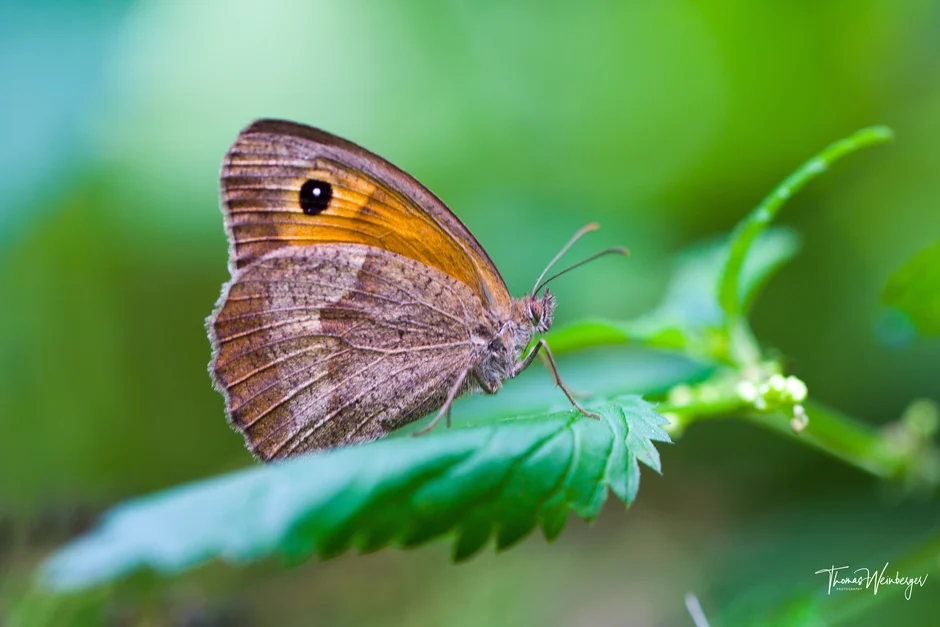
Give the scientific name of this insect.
Maniola jurtina
